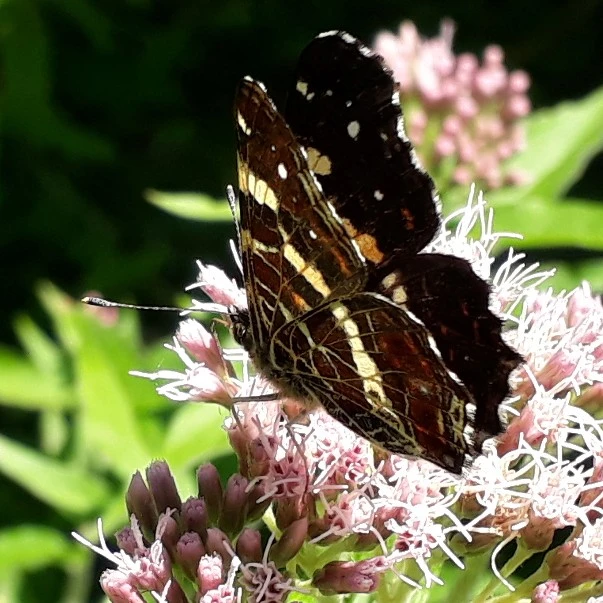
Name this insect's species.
Araschnia levana
